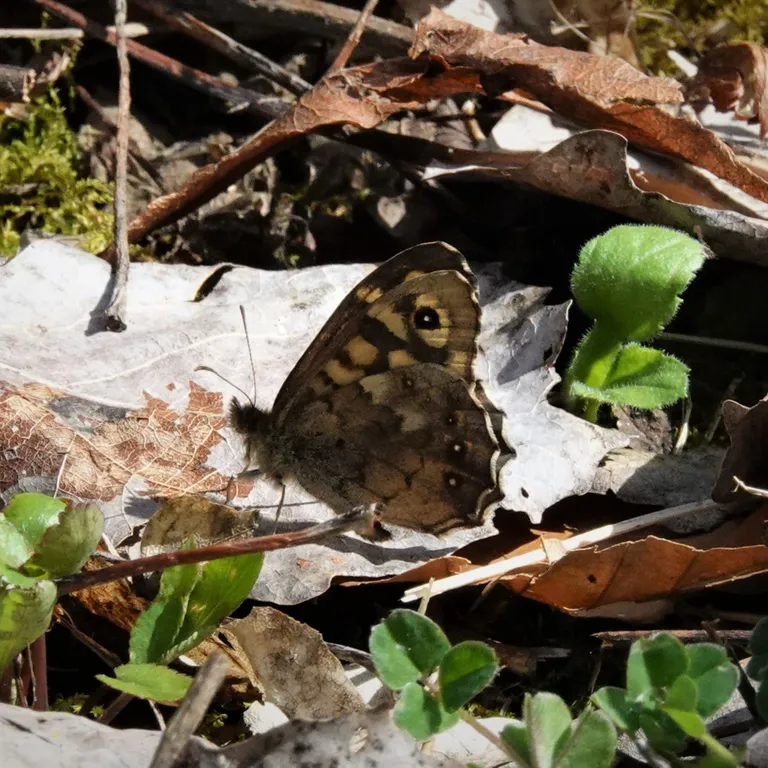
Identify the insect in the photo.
Pararge aegeria
